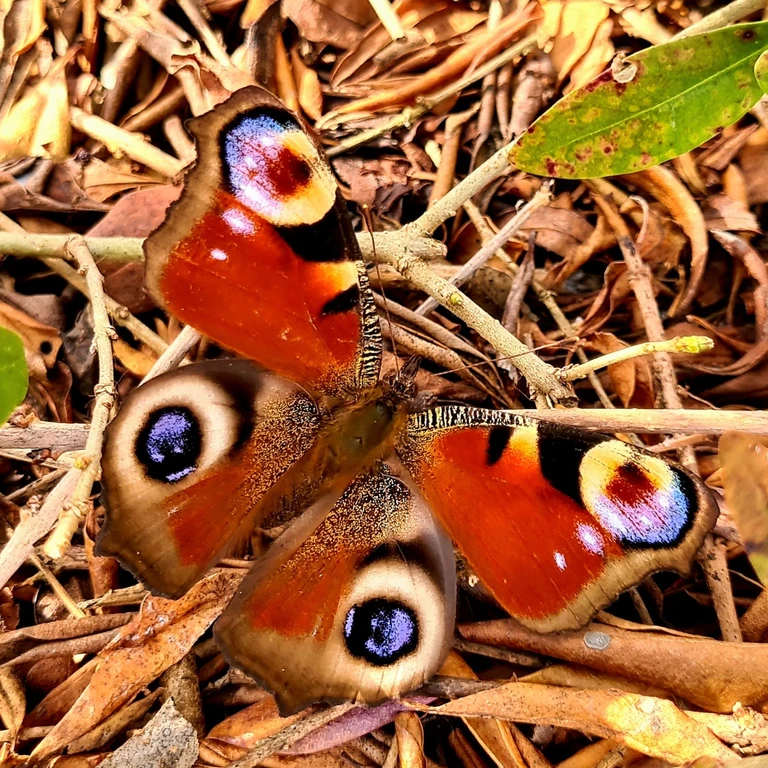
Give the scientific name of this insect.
Aglais io
